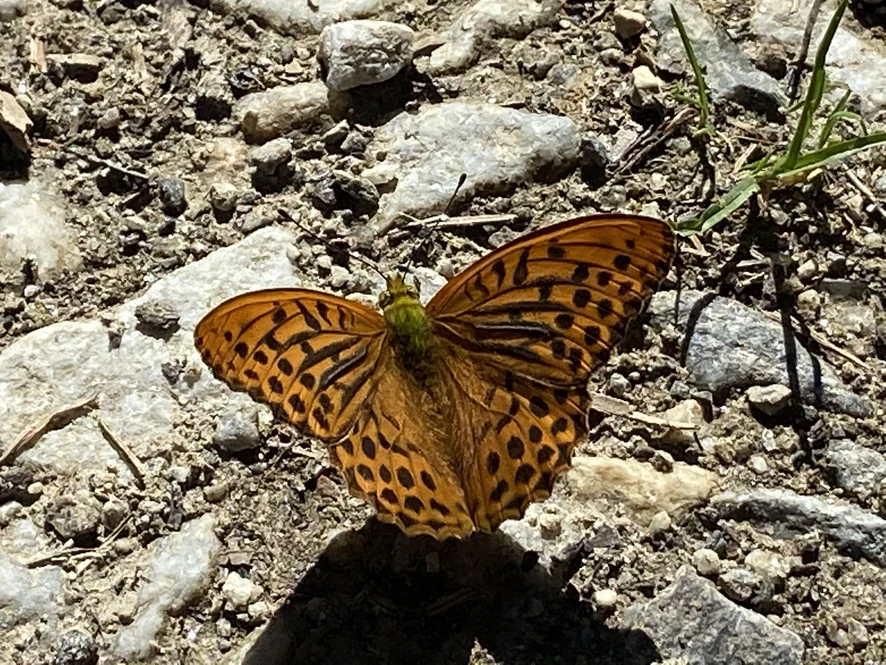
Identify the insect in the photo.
Argynnis paphia
